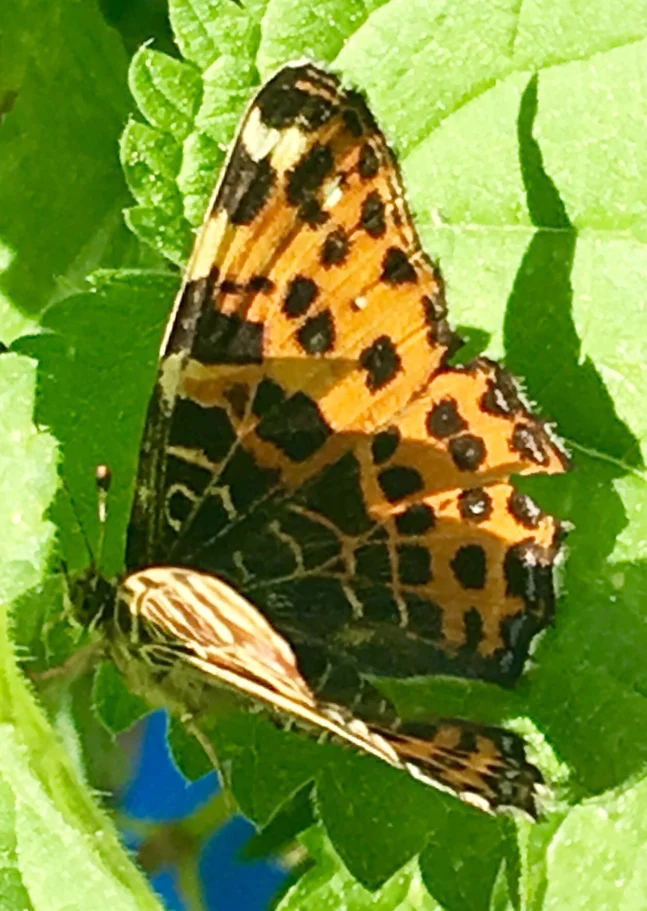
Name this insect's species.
Araschnia levana
